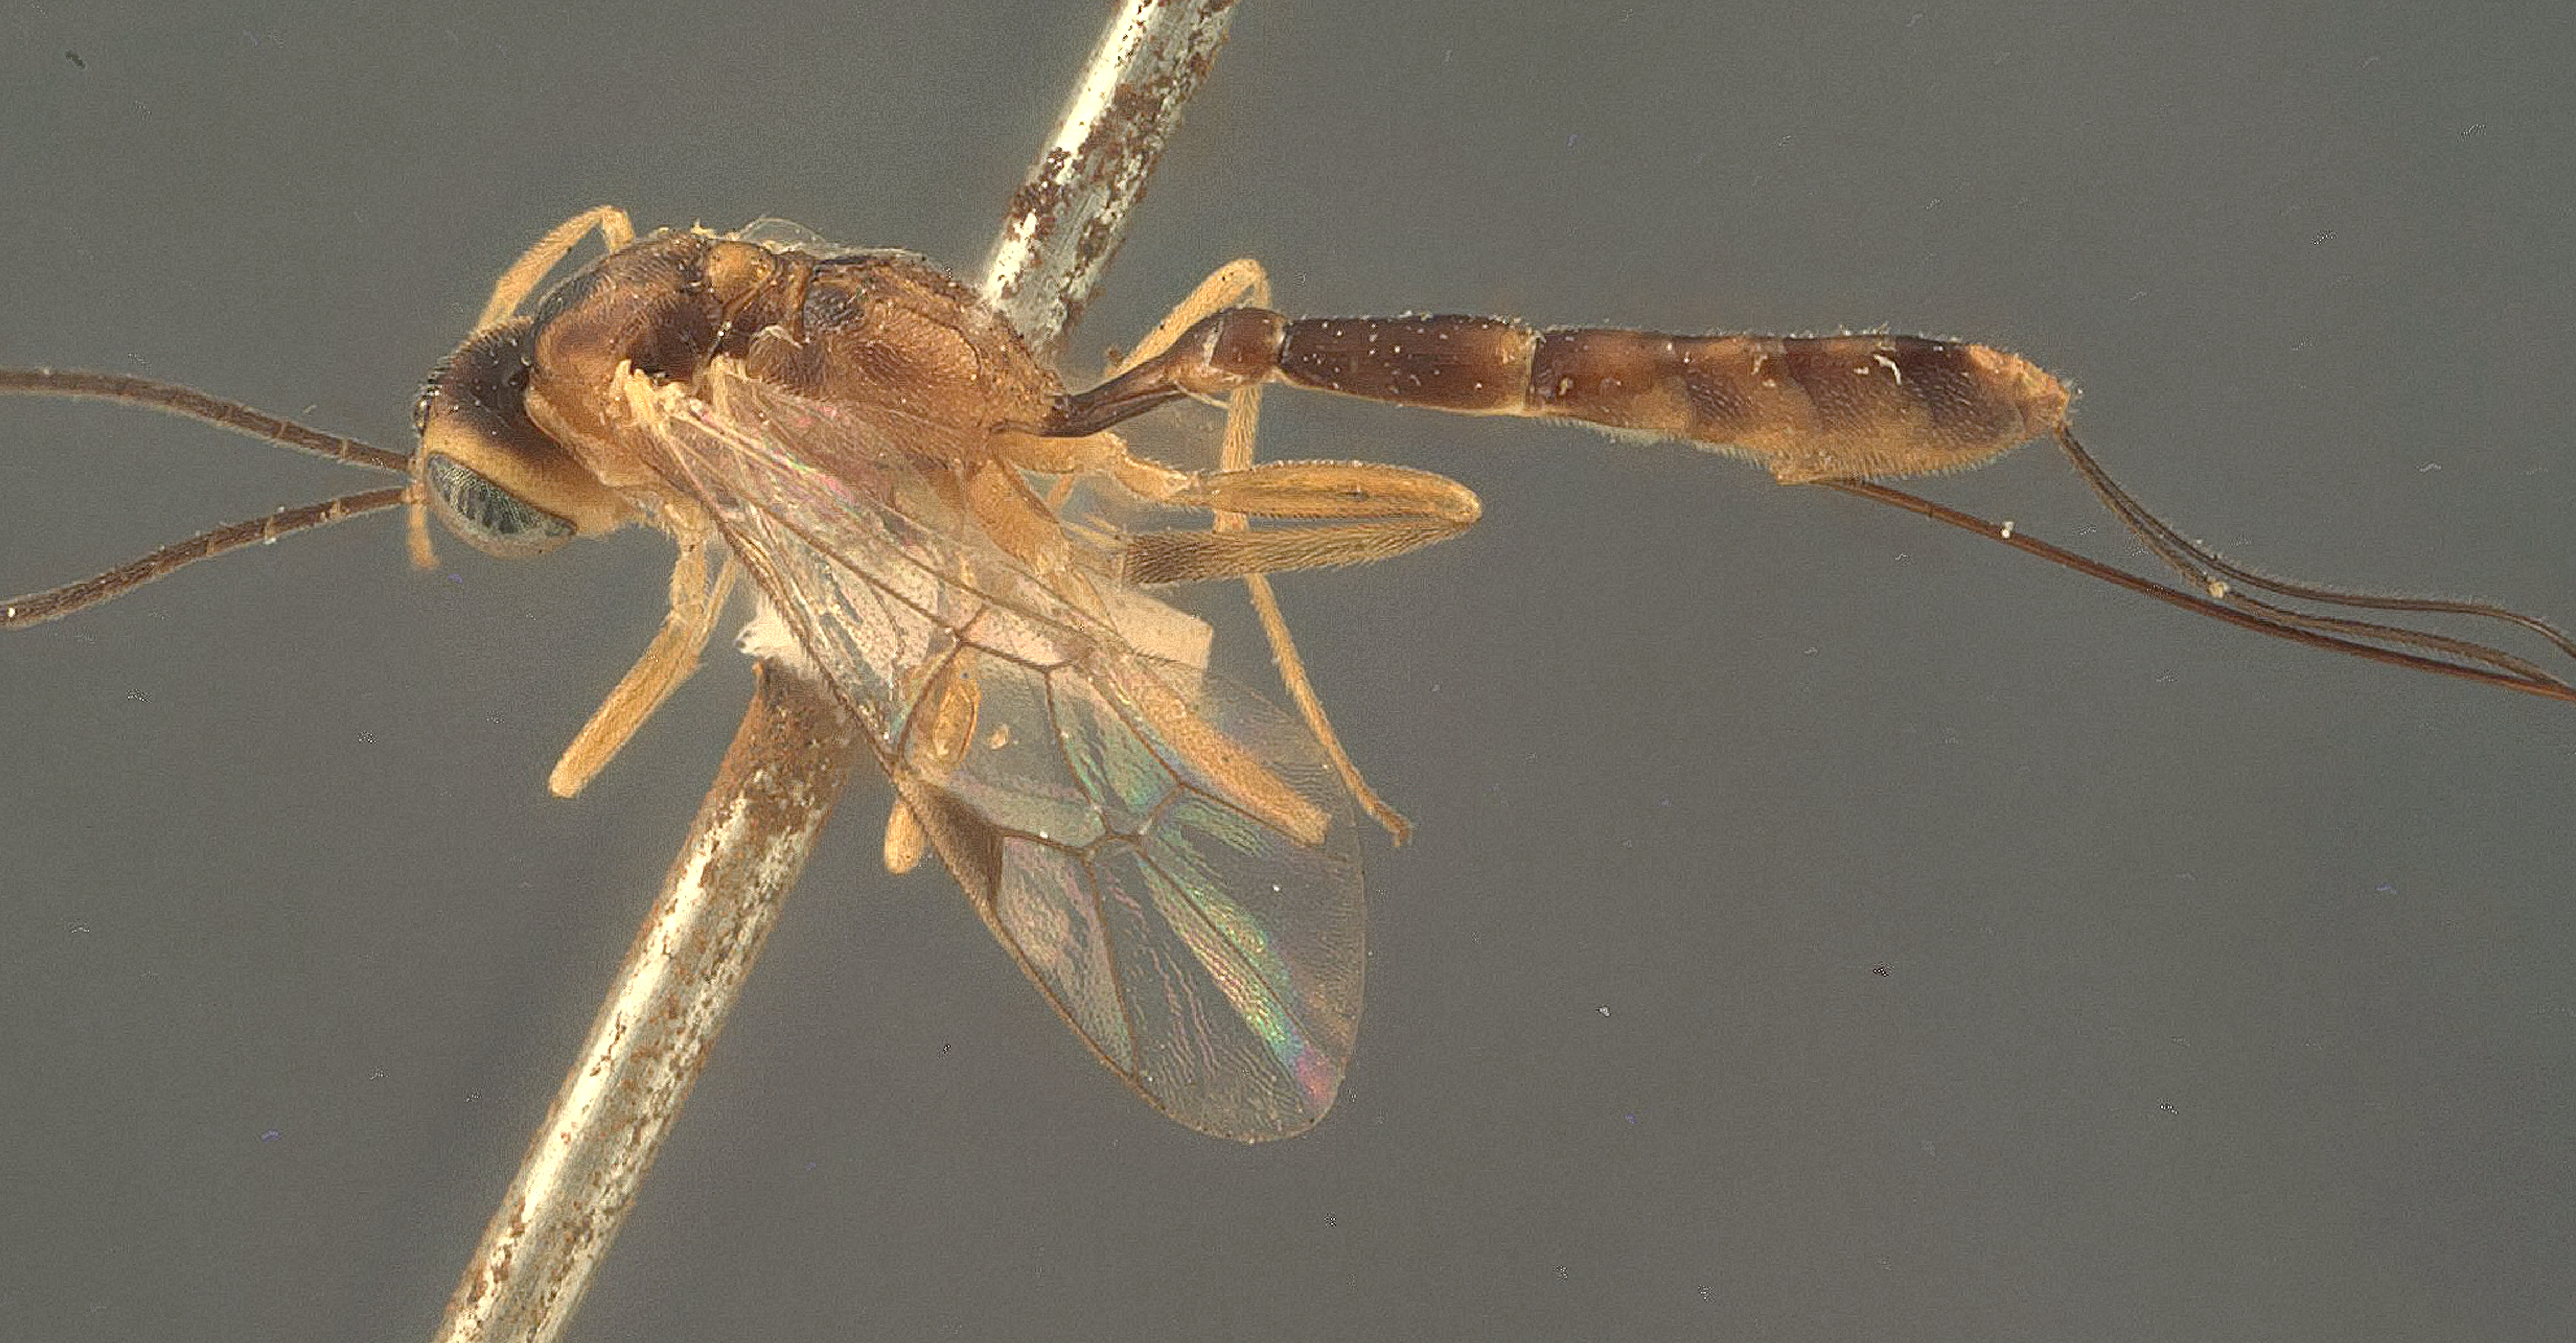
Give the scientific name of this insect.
Cremastus rosae
